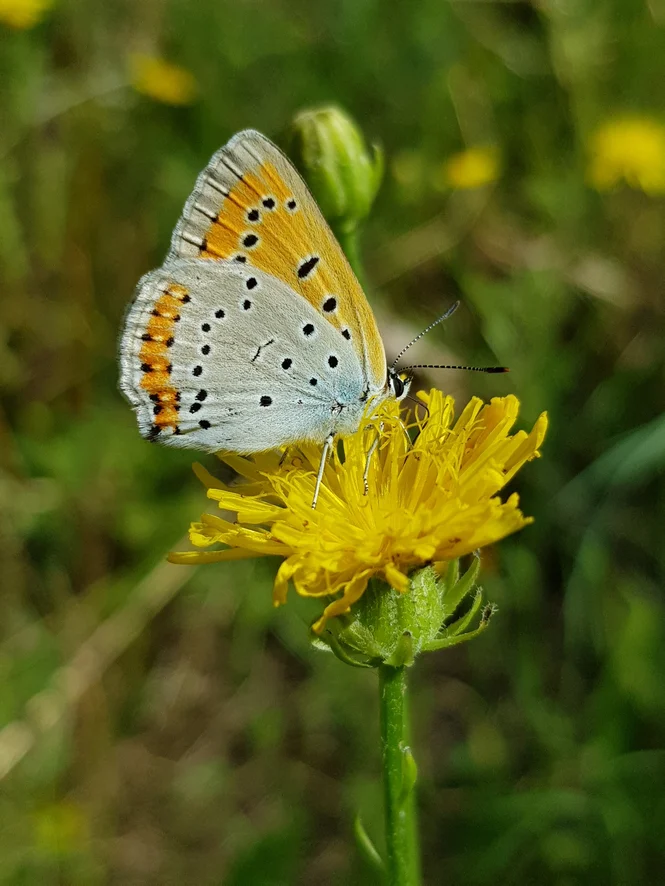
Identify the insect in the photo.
Lycaena dispar
